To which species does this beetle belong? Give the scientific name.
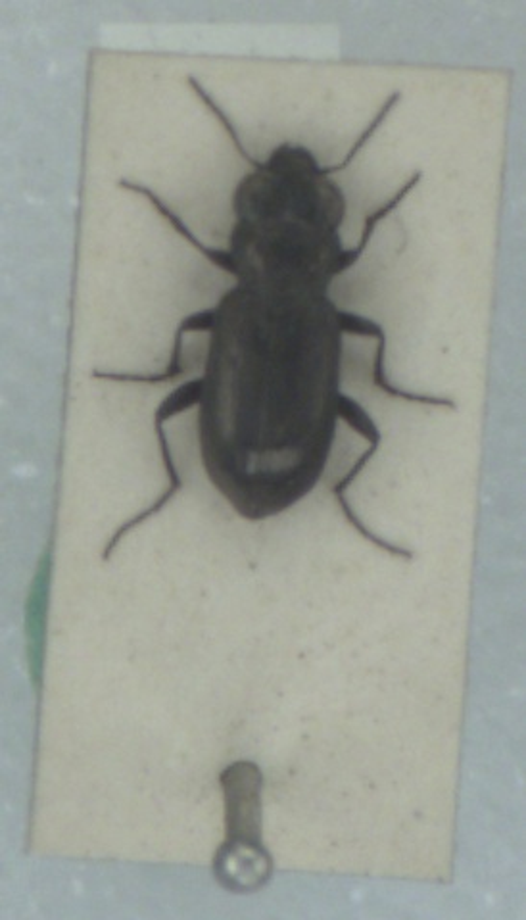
Notiophilus aquaticus
